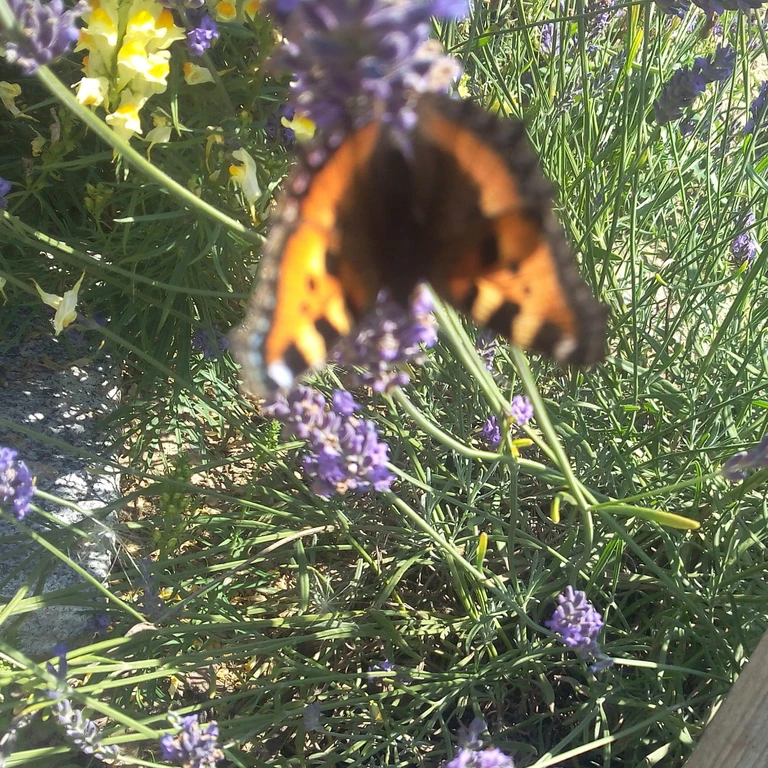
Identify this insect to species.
Aglais urticae
